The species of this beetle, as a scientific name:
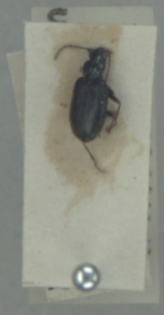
Bembidion atrocaeruleum
